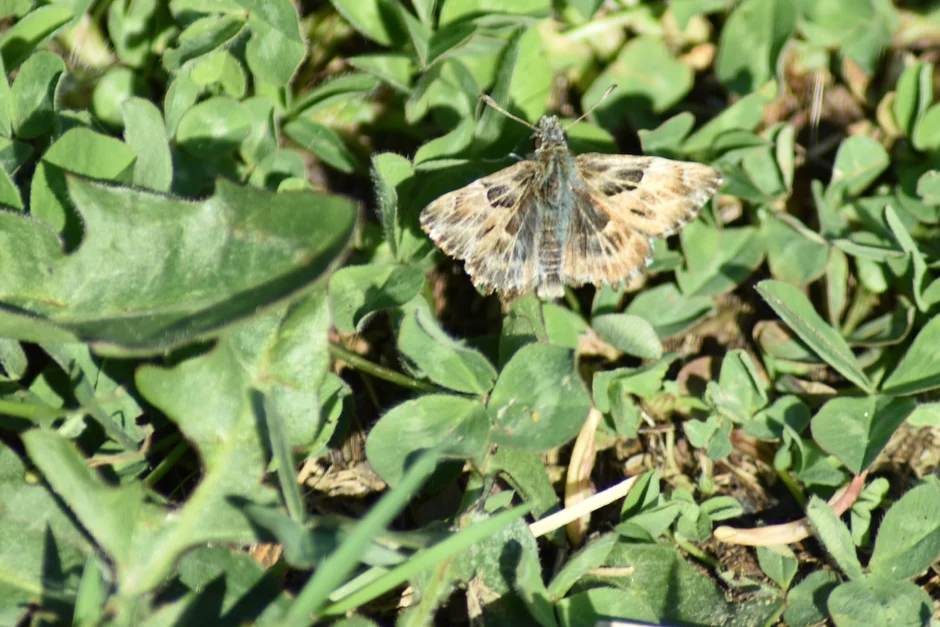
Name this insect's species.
Carcharodus alceae
